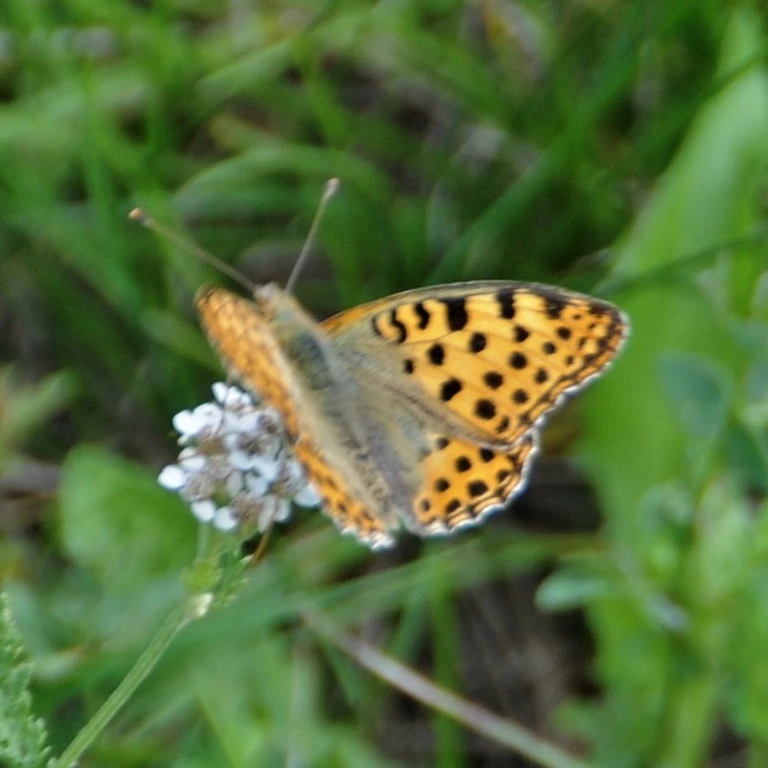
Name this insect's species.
Issoria lathonia
